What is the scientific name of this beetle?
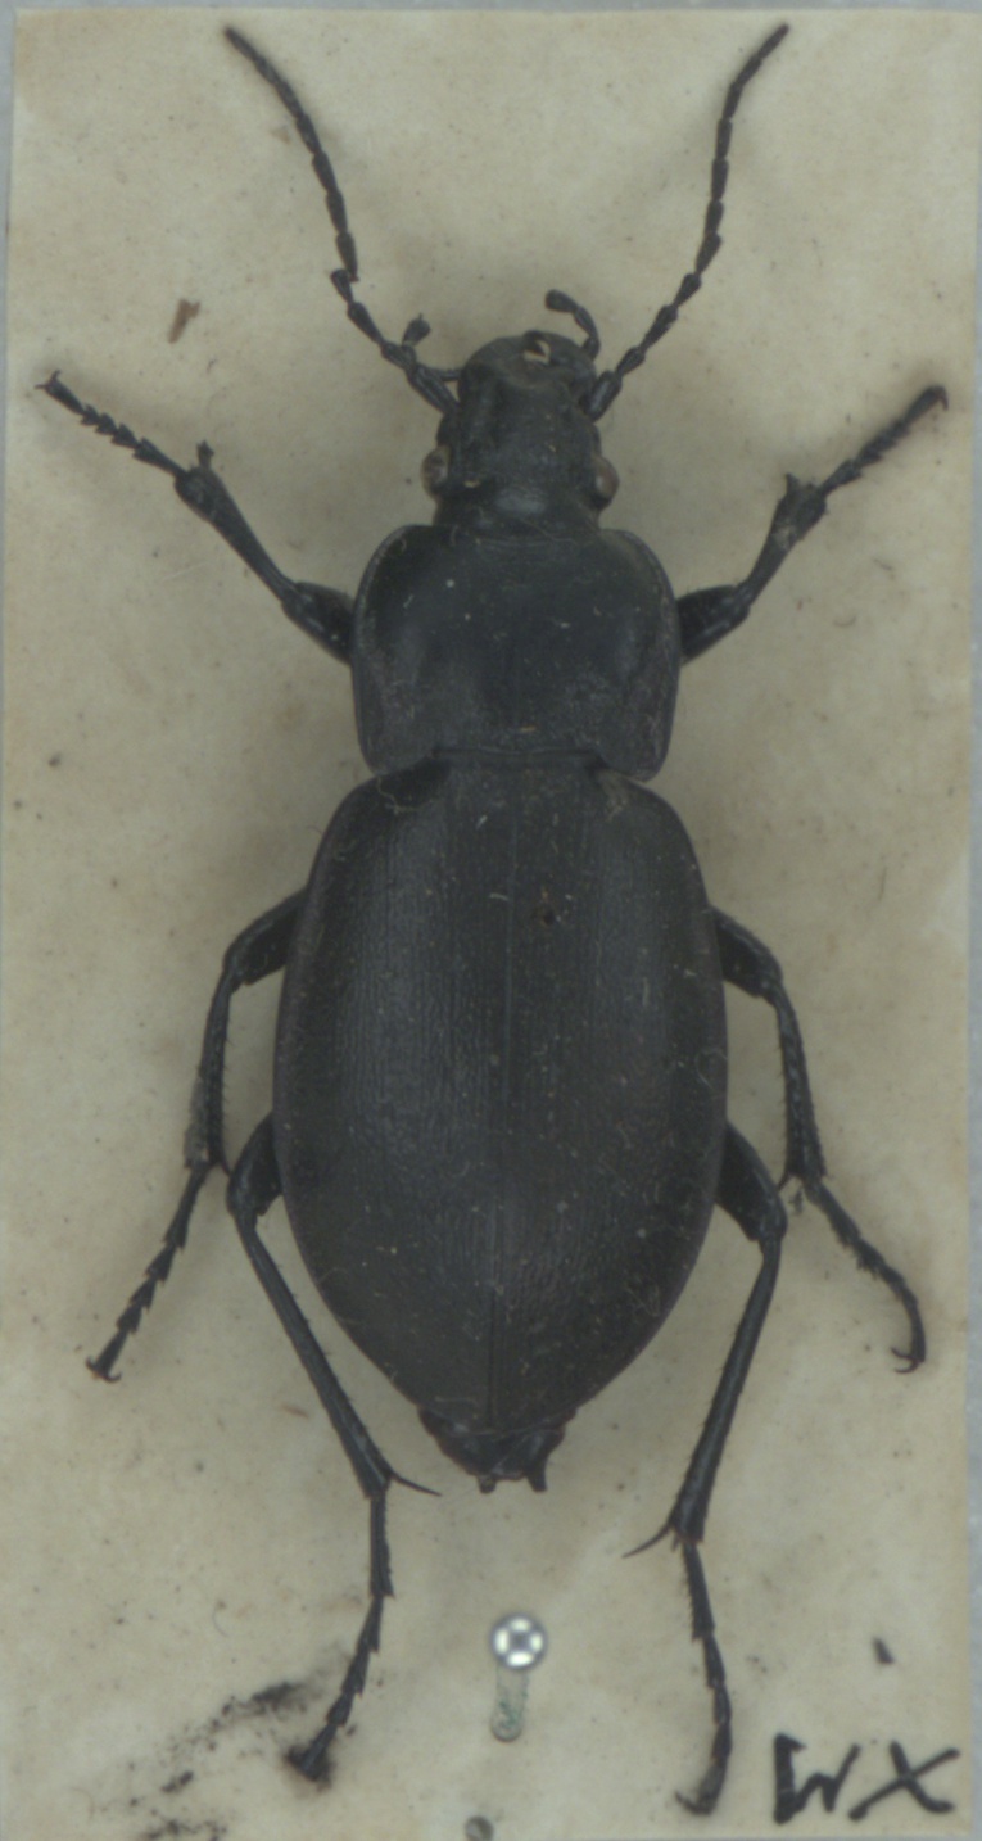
Carabus nemoralis
